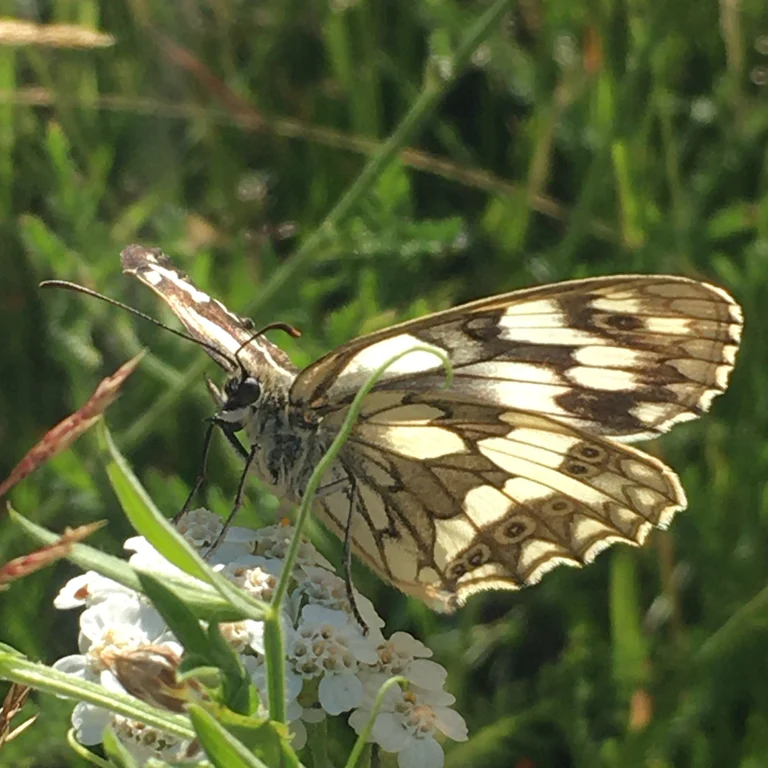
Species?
Melanargia galathea
